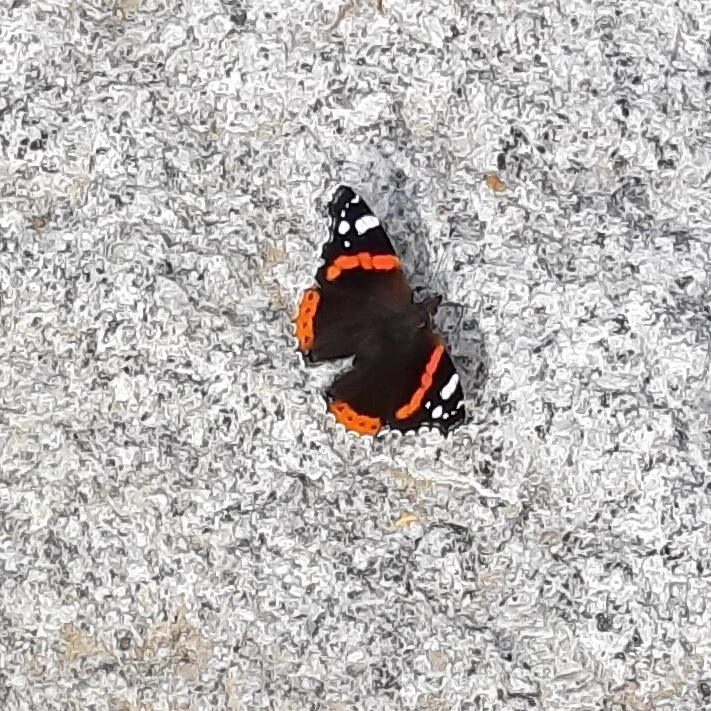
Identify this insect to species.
Vanessa atalanta
